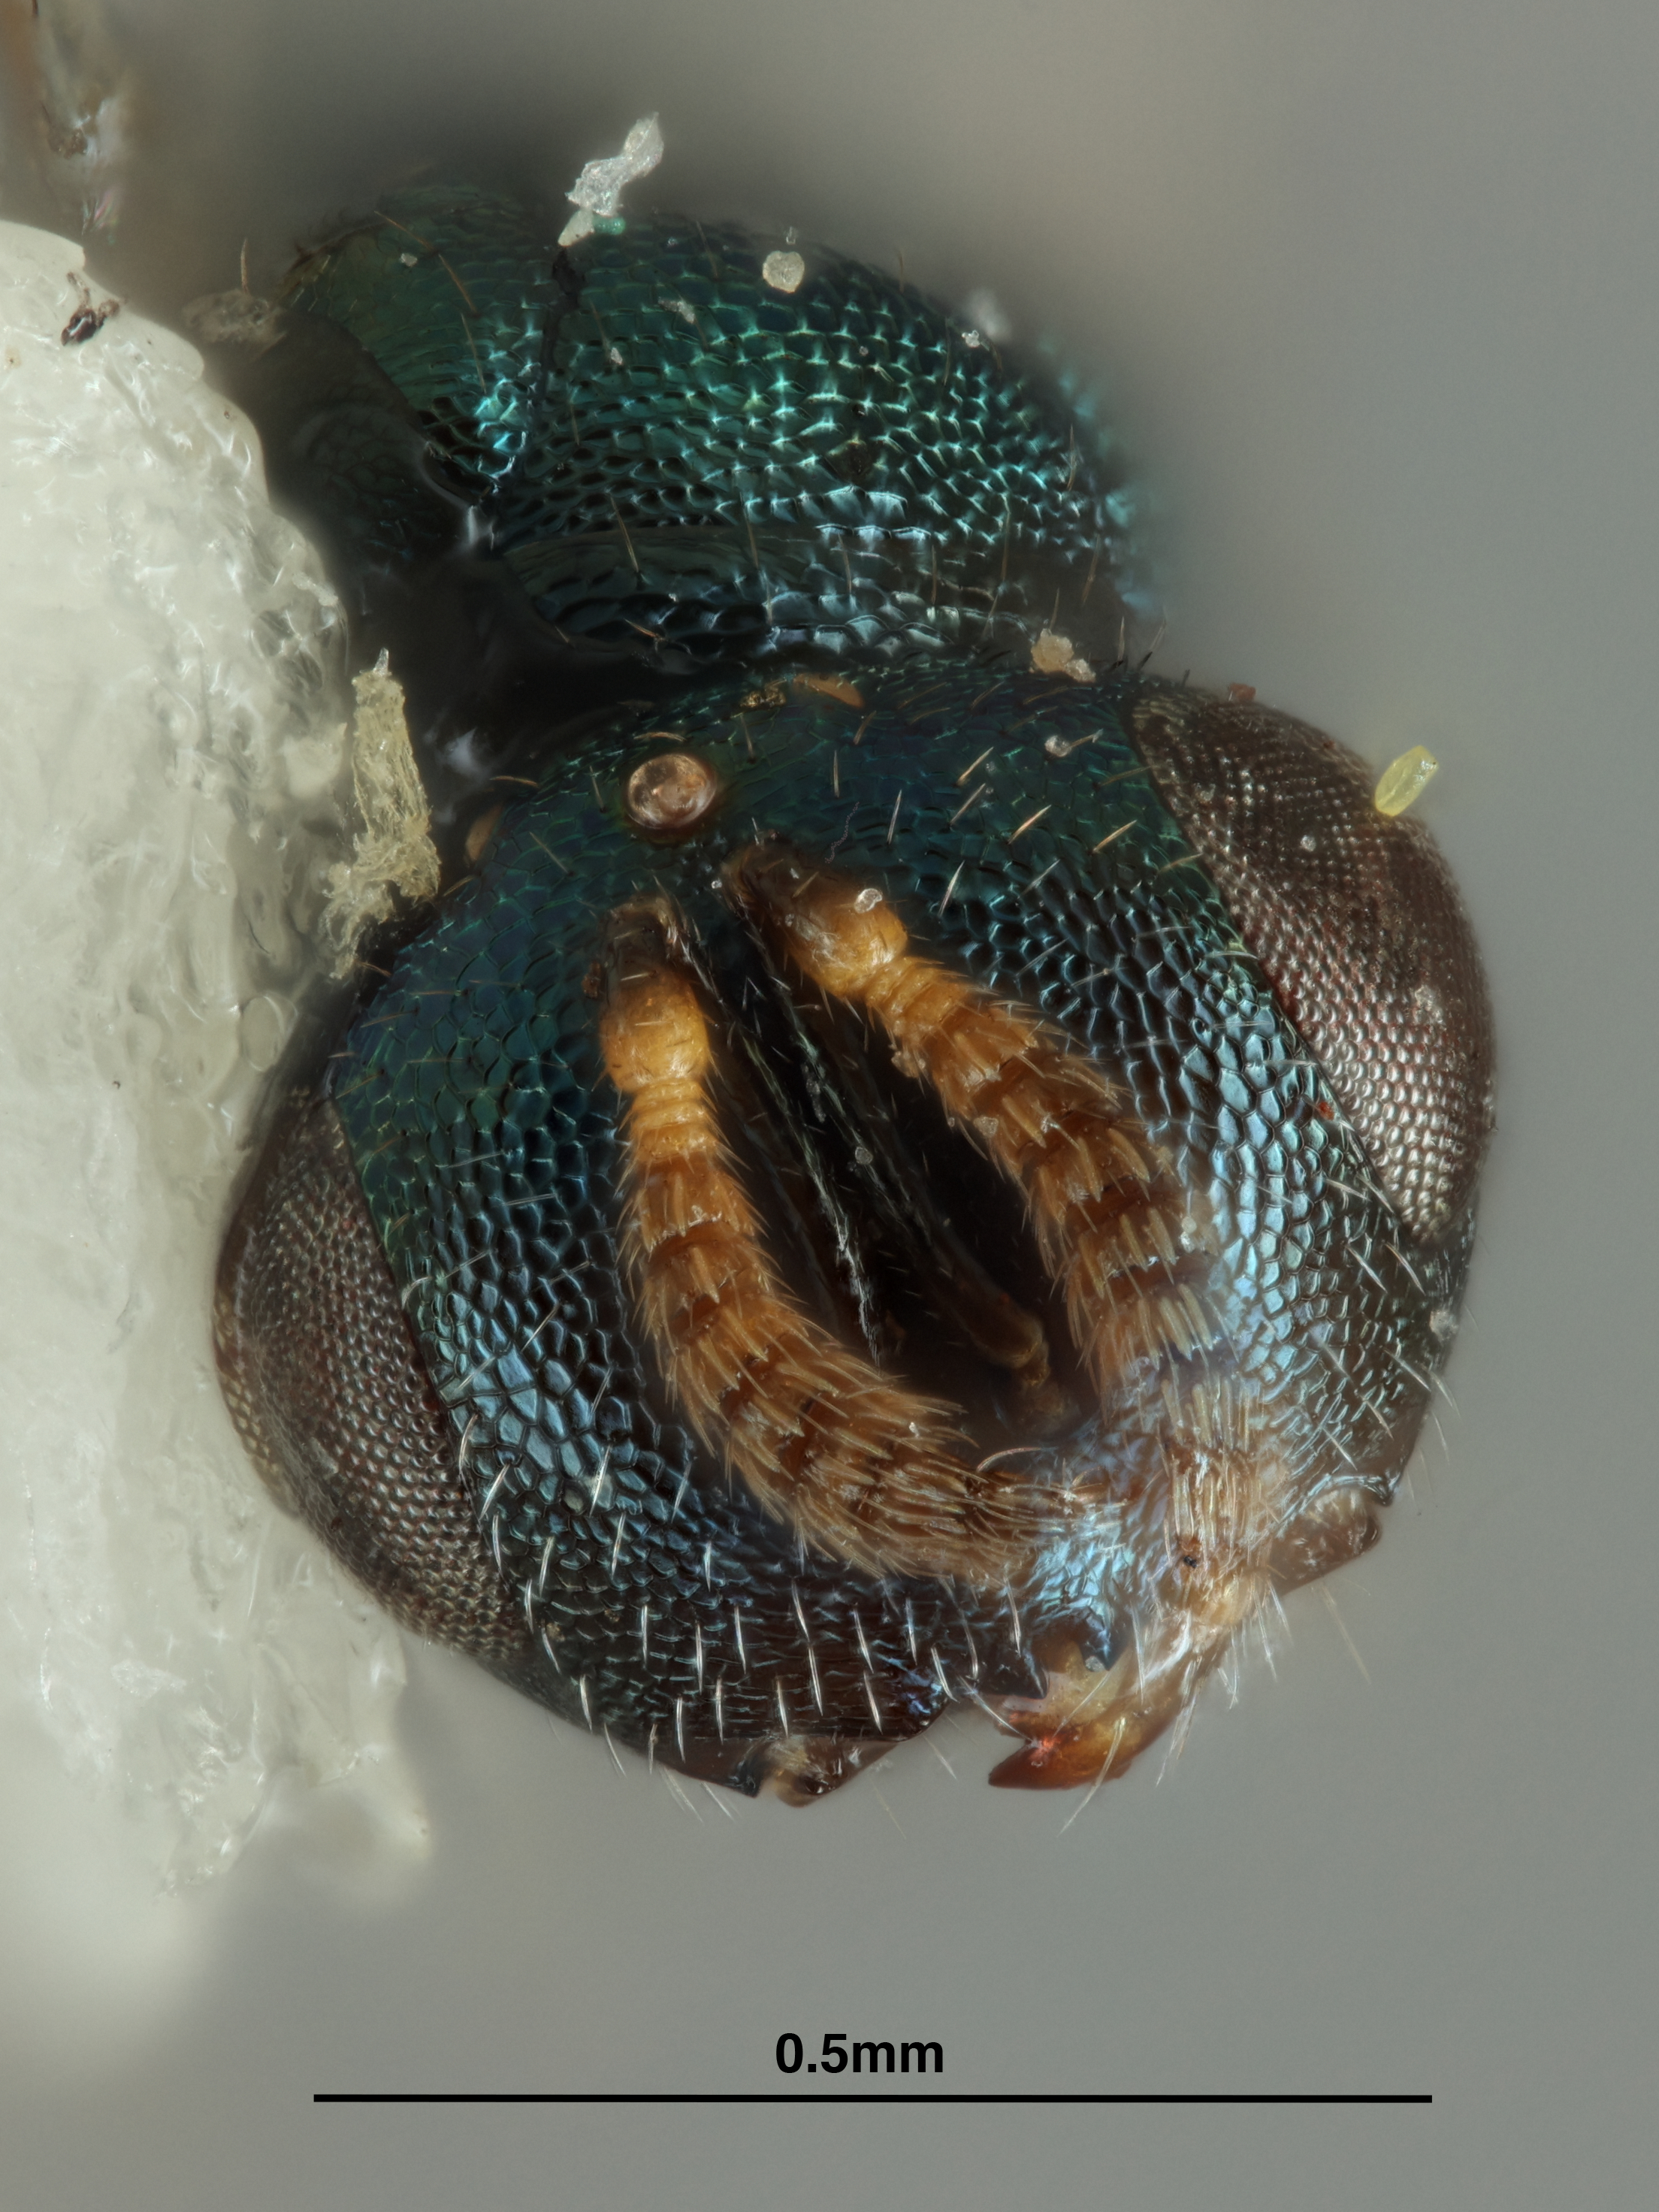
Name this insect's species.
Halticopterina magnistipes
